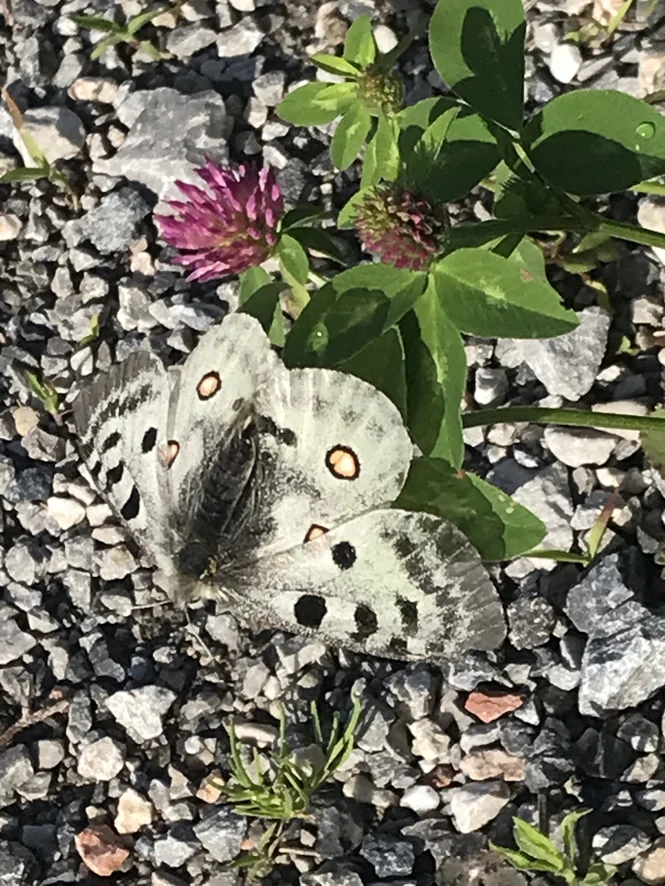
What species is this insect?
Parnassius apollo
